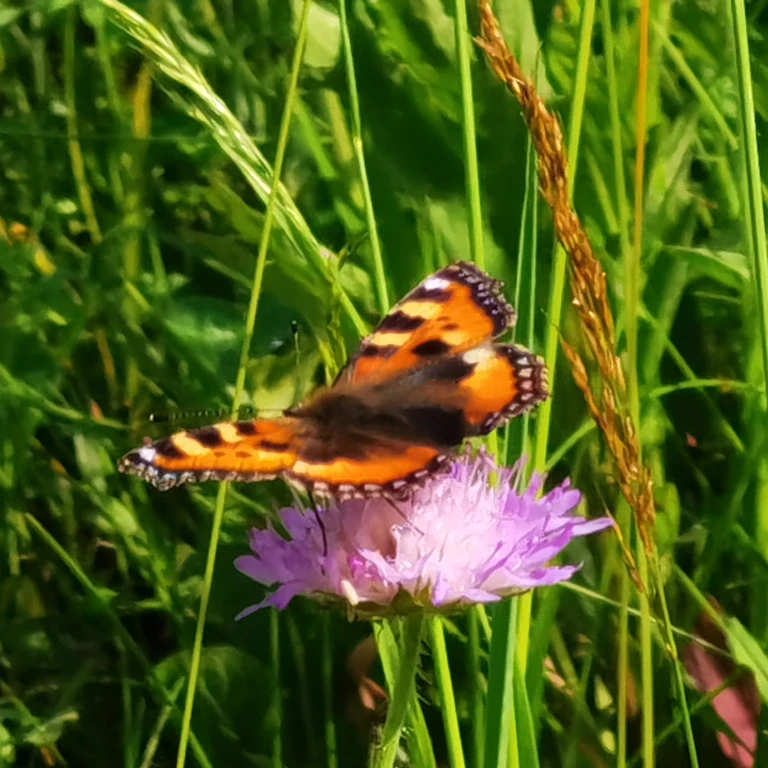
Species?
Aglais urticae
